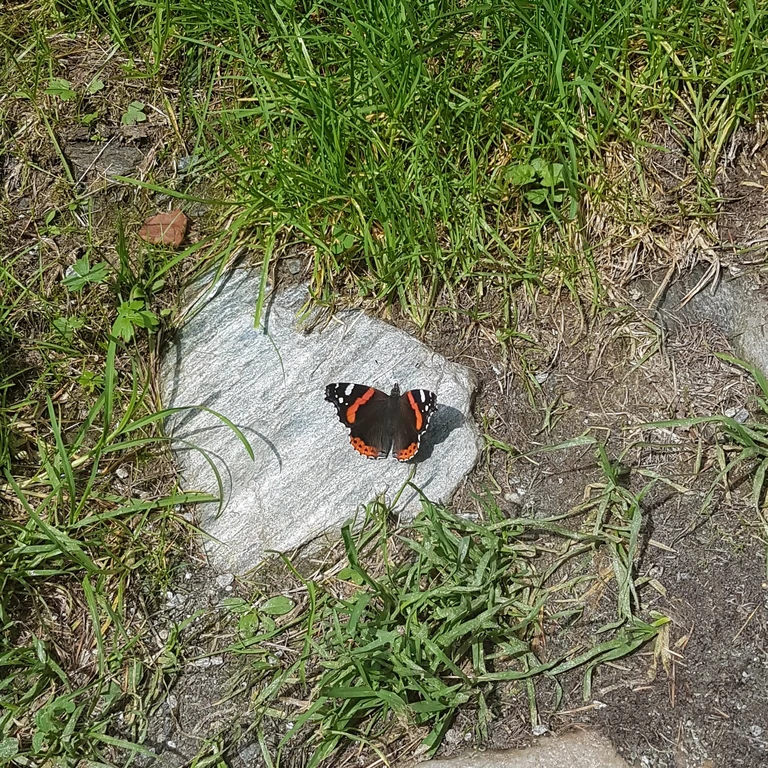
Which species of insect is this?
Vanessa atalanta
